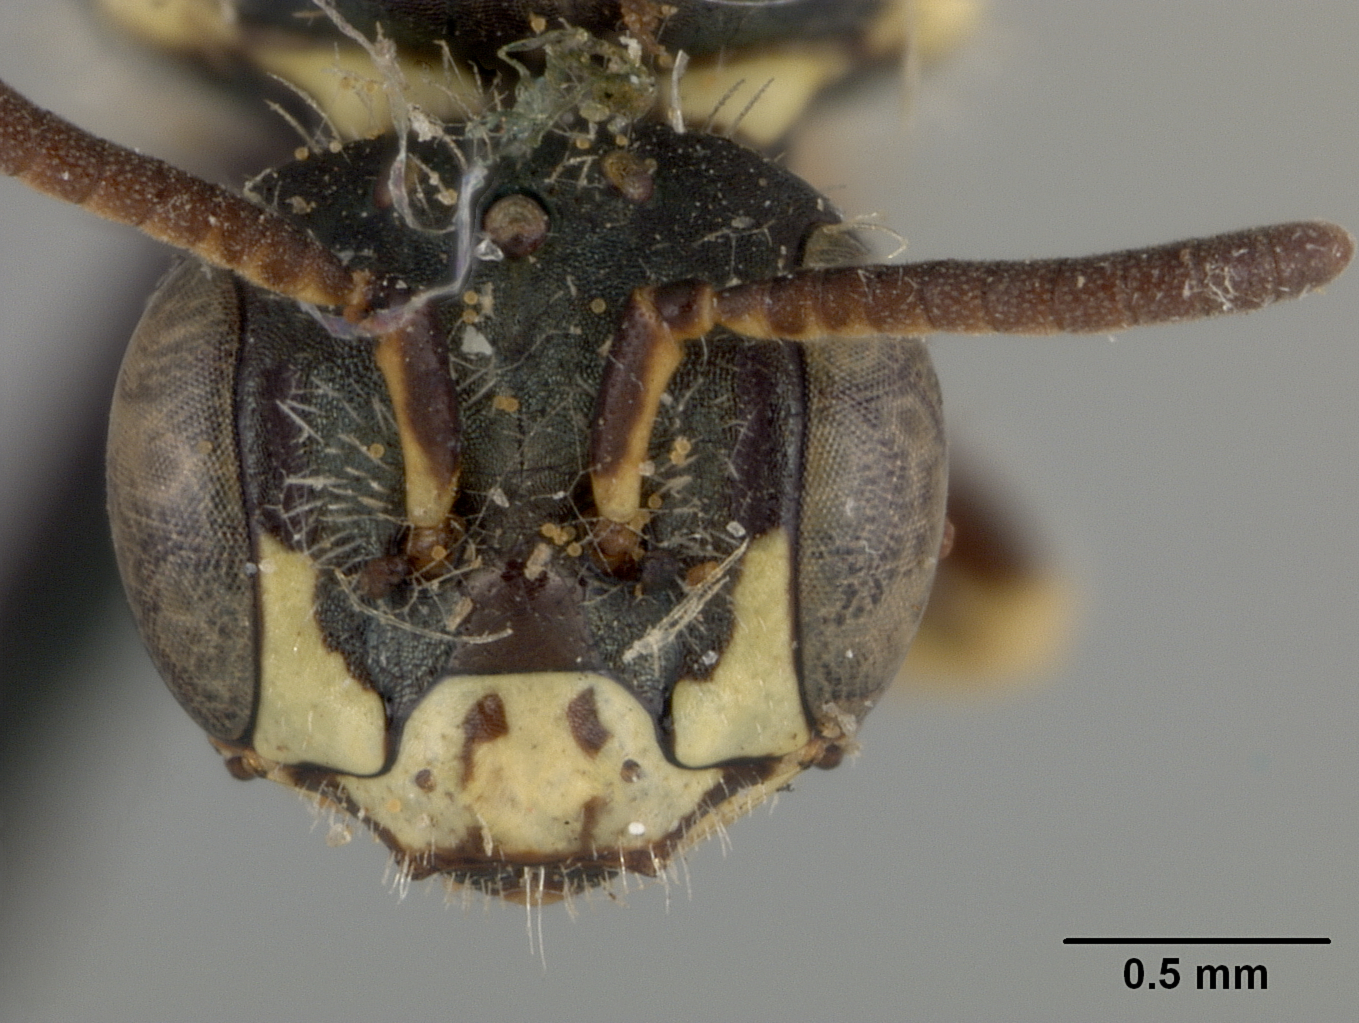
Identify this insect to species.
Perdita cockerelli
